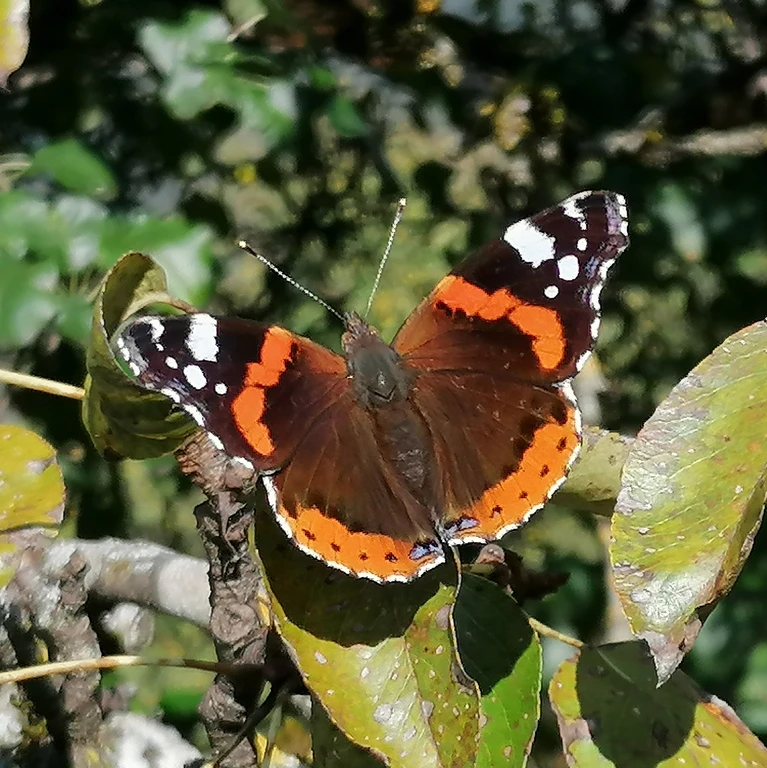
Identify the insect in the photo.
Vanessa atalanta
